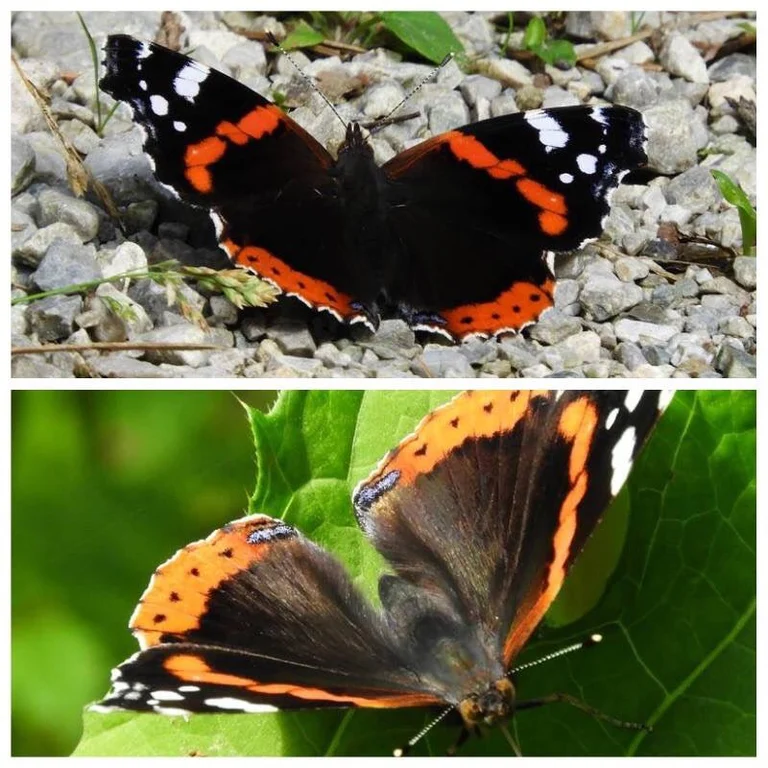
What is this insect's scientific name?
Vanessa atalanta
